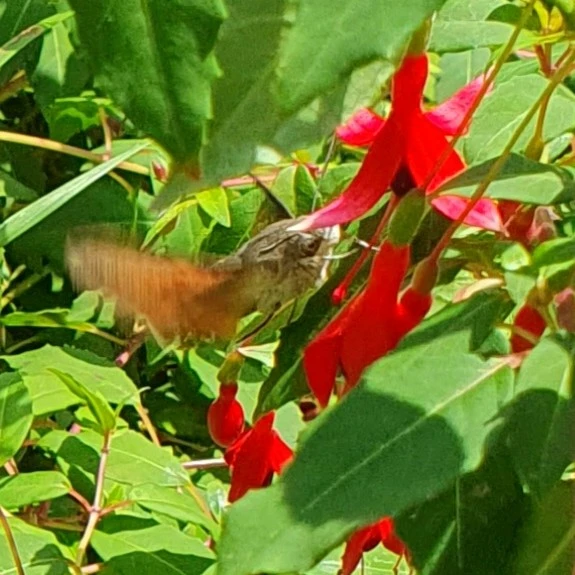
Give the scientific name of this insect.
Macroglossum stellatarum
